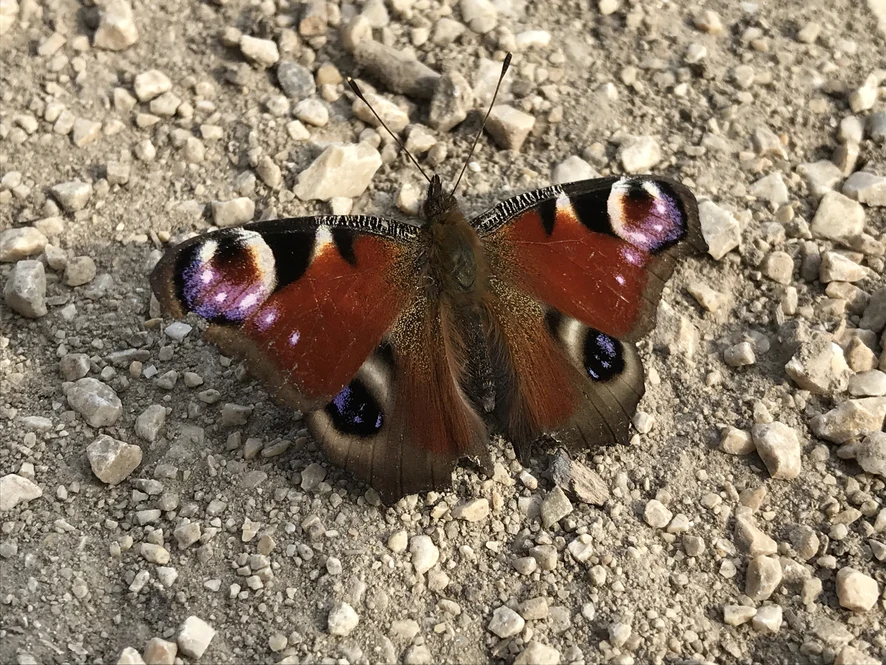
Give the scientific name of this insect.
Aglais io
